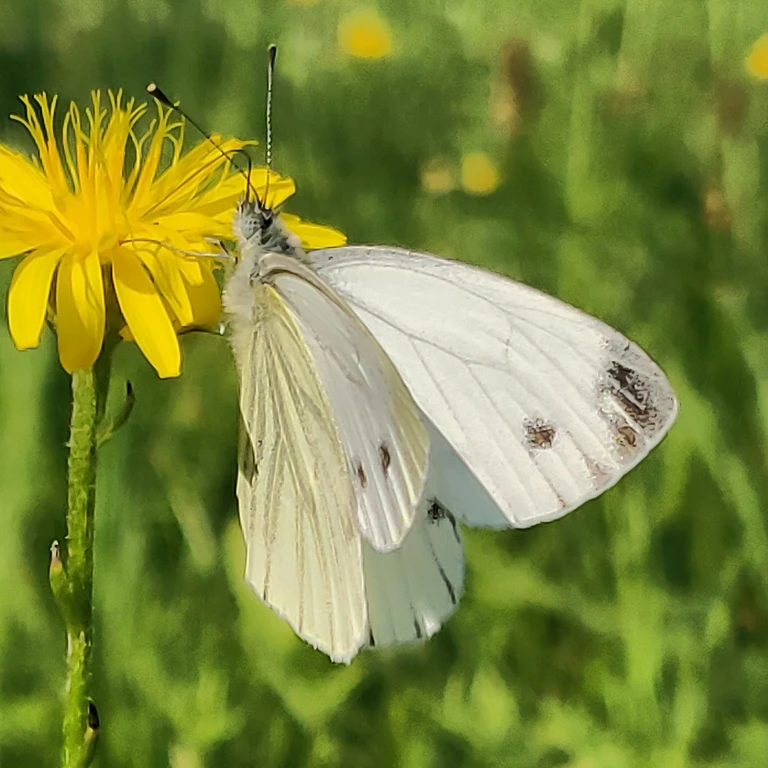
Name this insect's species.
Pieris napi
